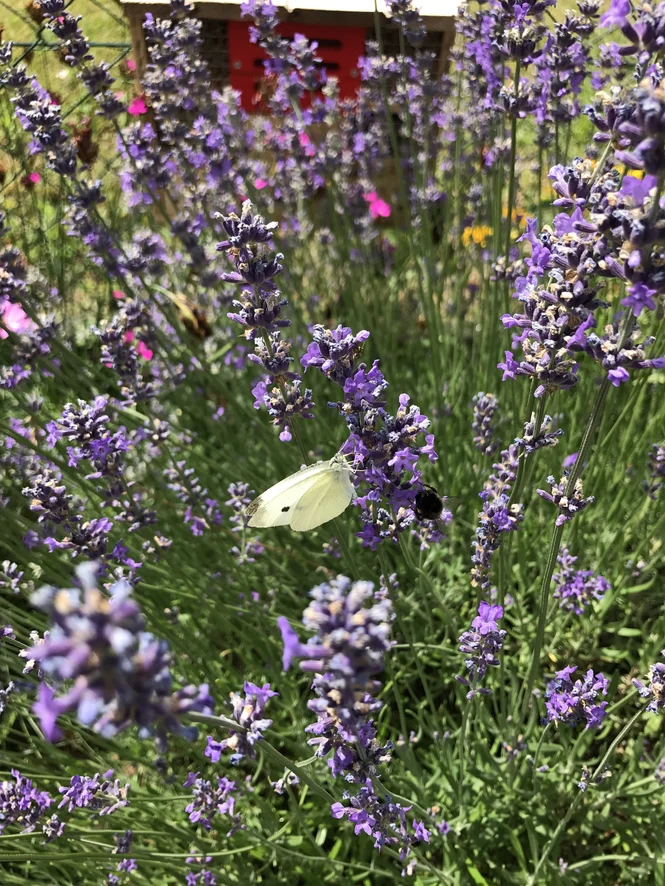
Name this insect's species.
Pieris rapae
